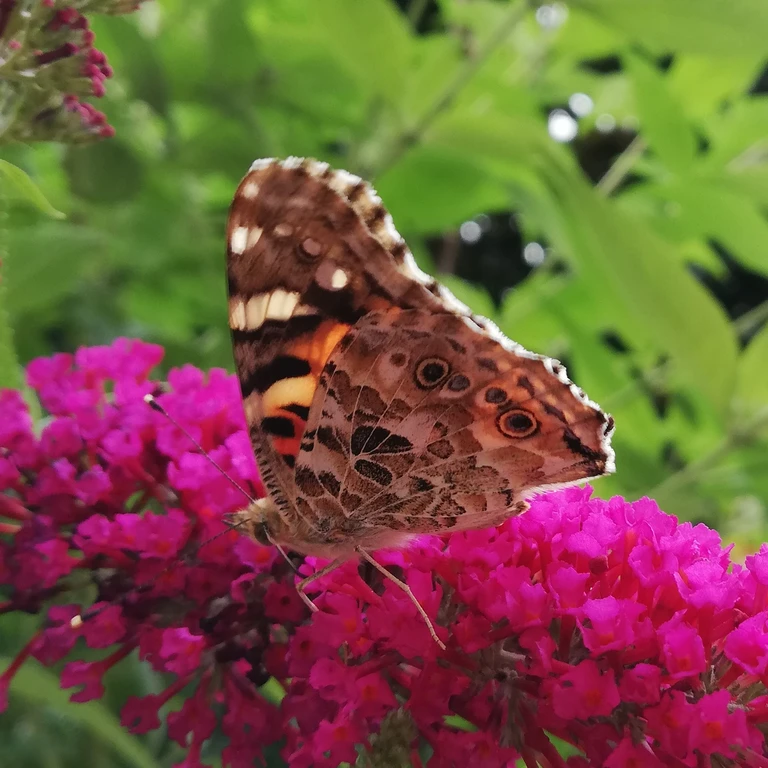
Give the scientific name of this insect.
Vanessa cardui
